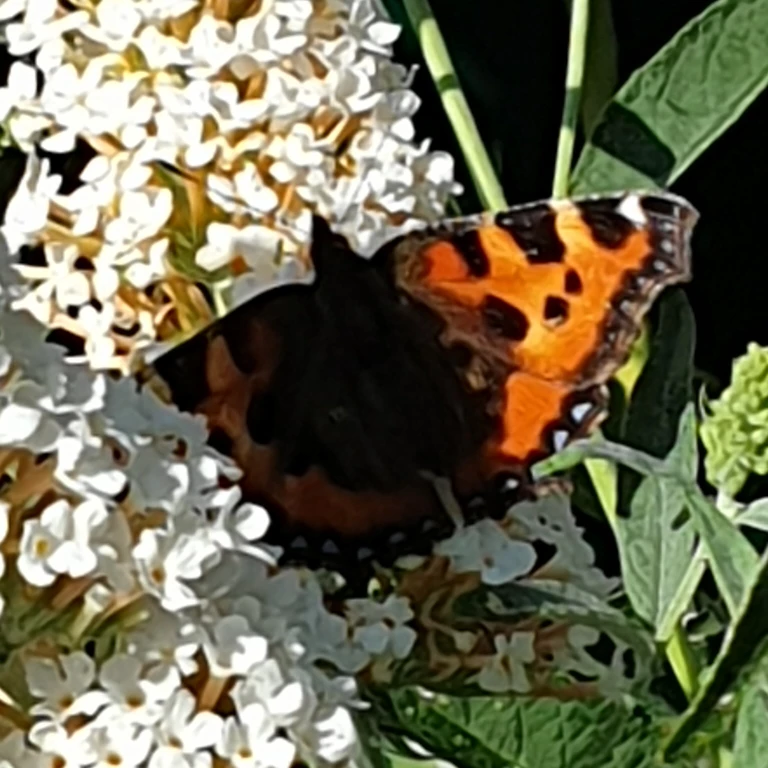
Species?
Aglais urticae
